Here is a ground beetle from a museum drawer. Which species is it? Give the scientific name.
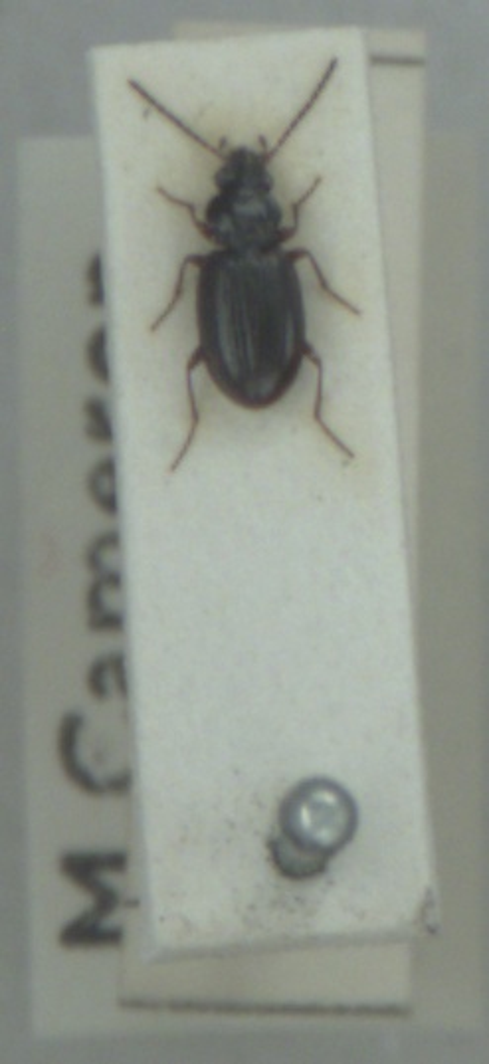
Bembidion clarkei
